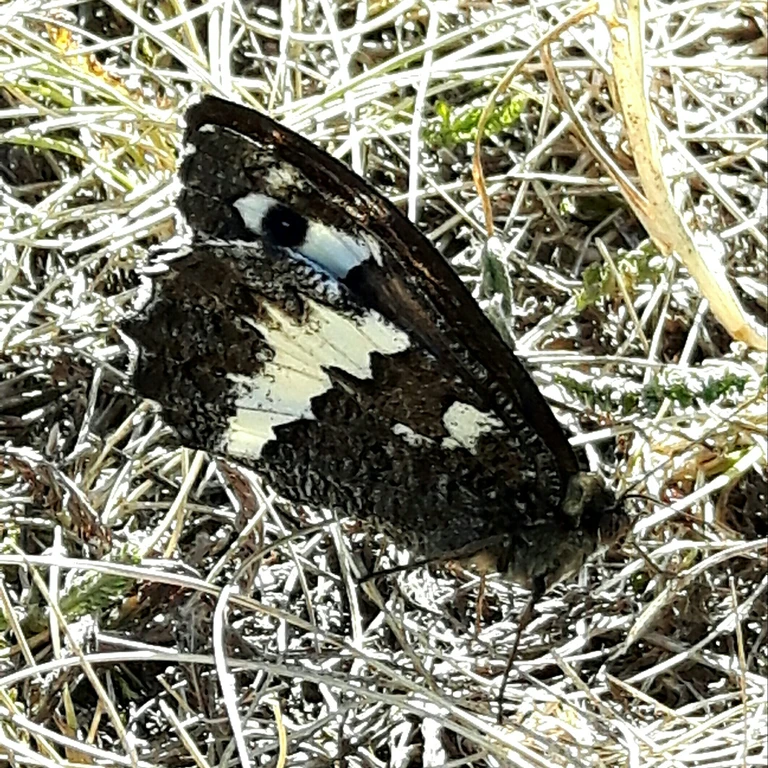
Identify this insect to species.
Brintesia circe
